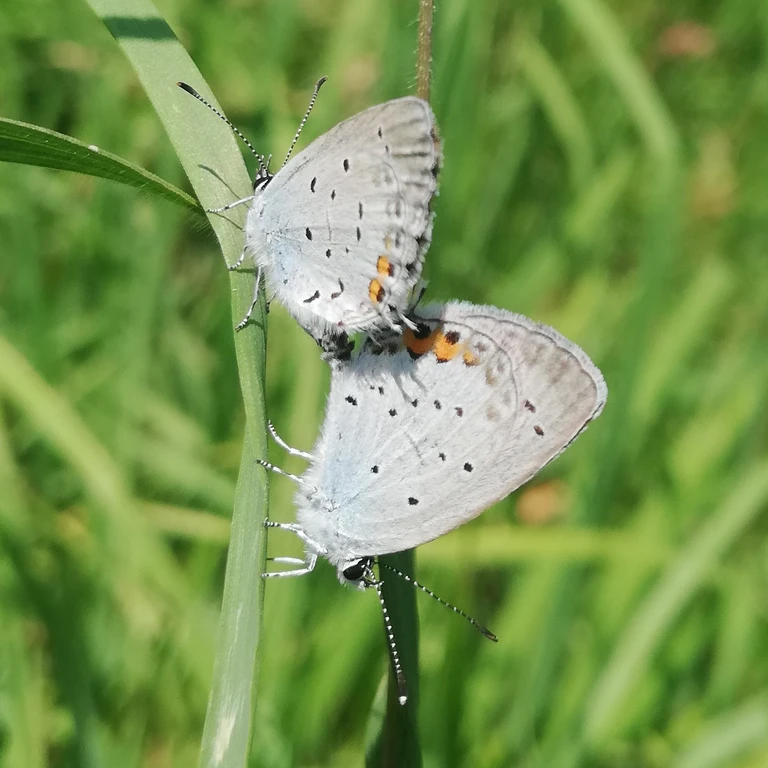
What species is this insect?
Cupido argiades (also Elkalyce argiades)
